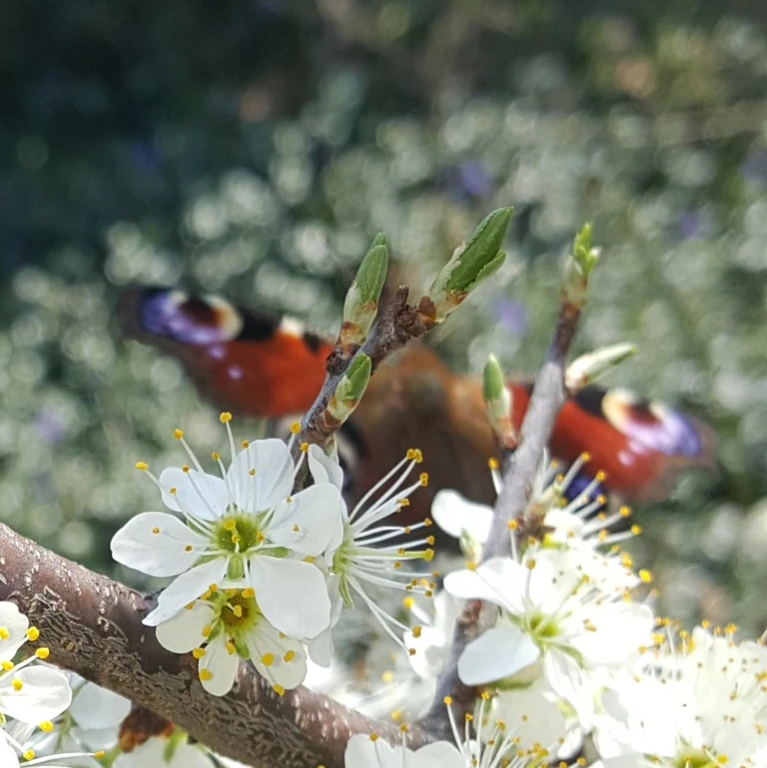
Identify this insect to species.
Aglais io
